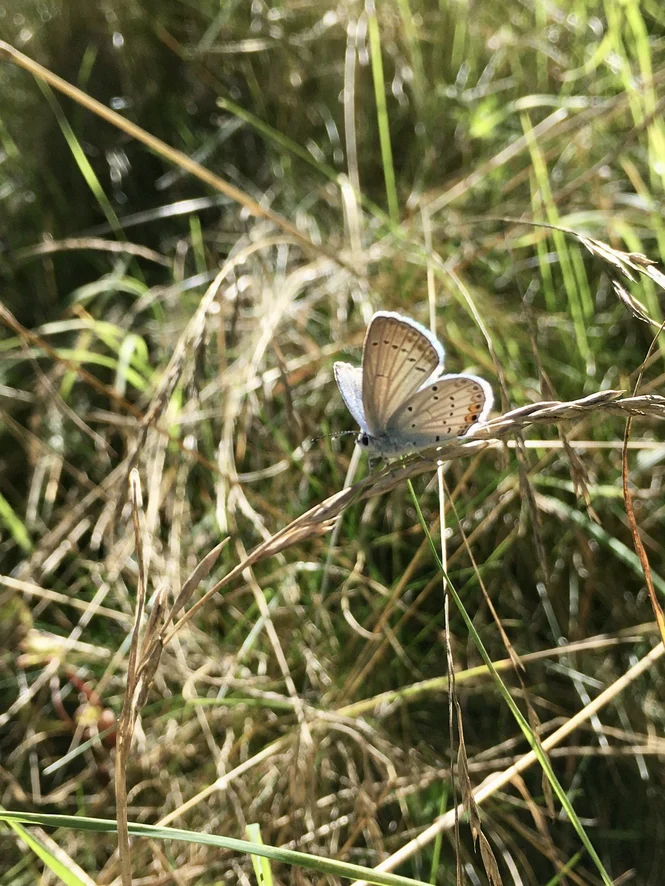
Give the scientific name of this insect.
Cupido argiades (also Elkalyce argiades)
